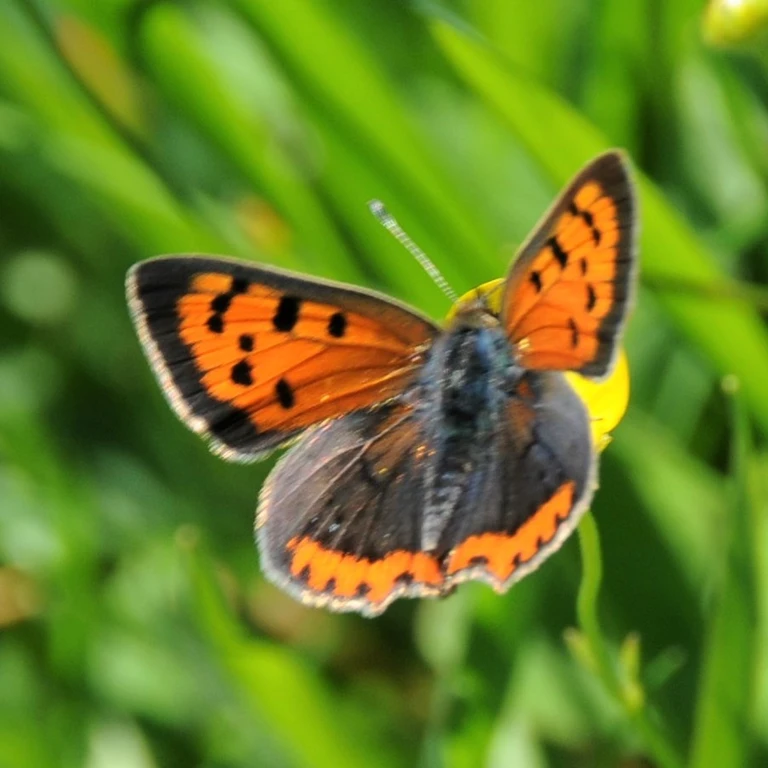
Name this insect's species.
Lycaena phlaeas
